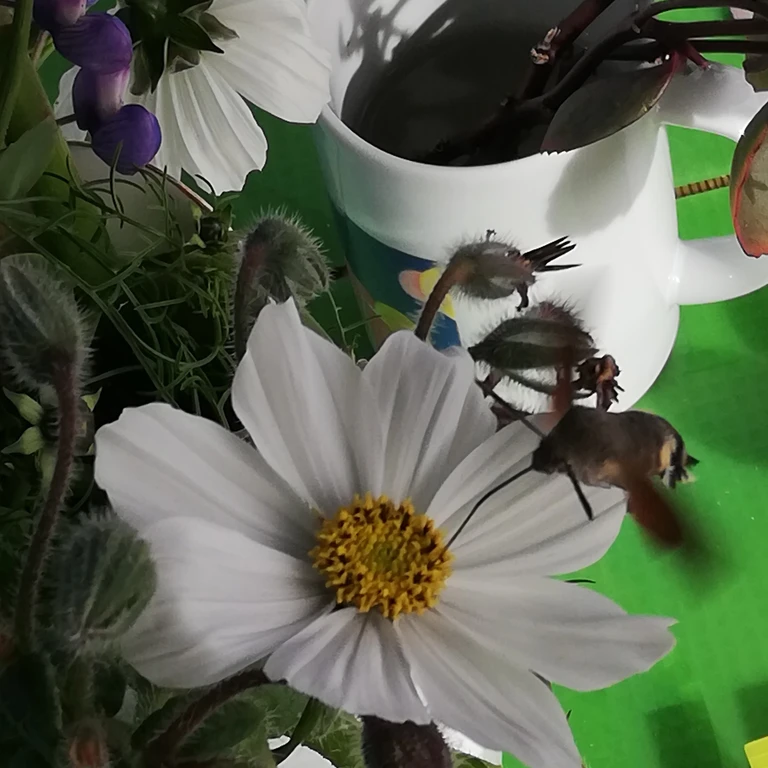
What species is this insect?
Macroglossum stellatarum
